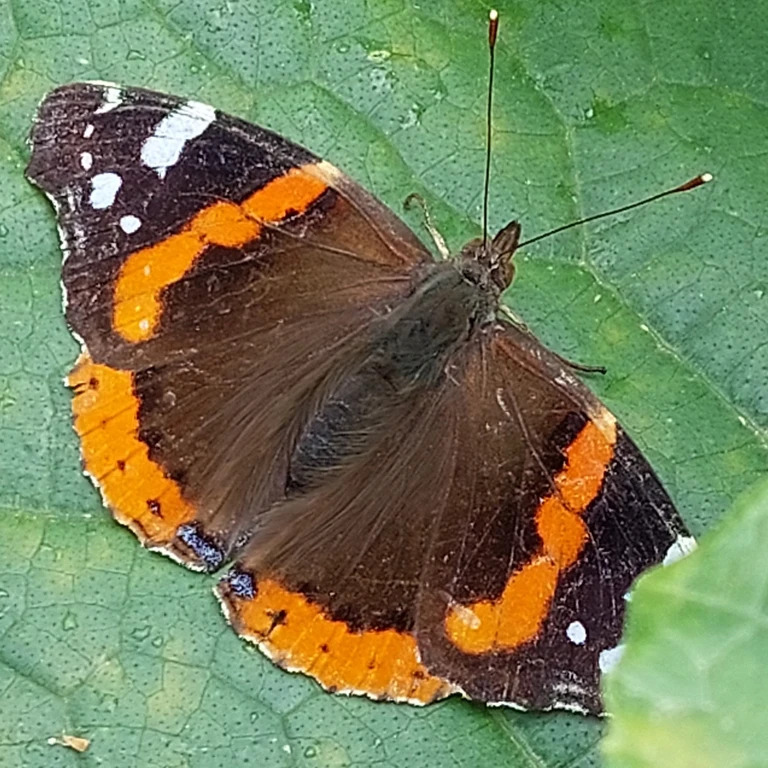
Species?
Vanessa atalanta
